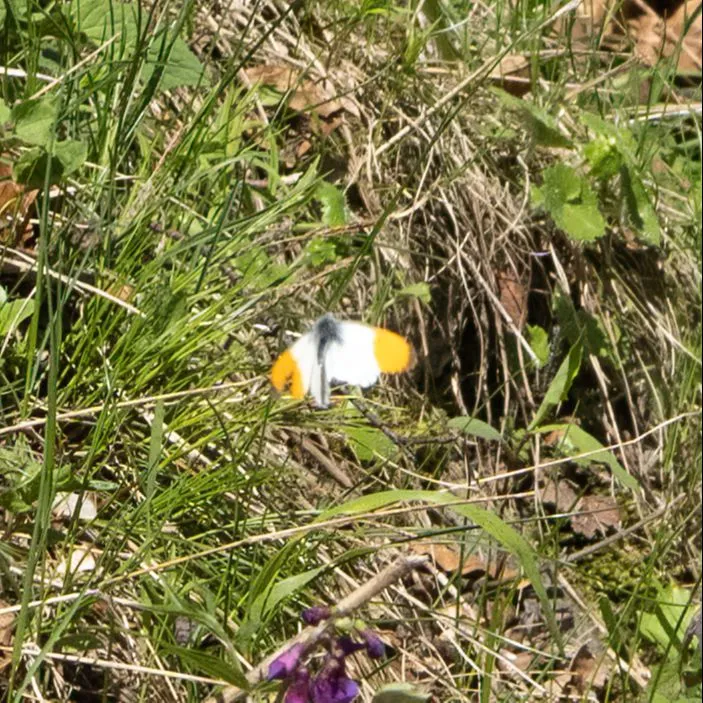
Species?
Anthocharis cardamines
